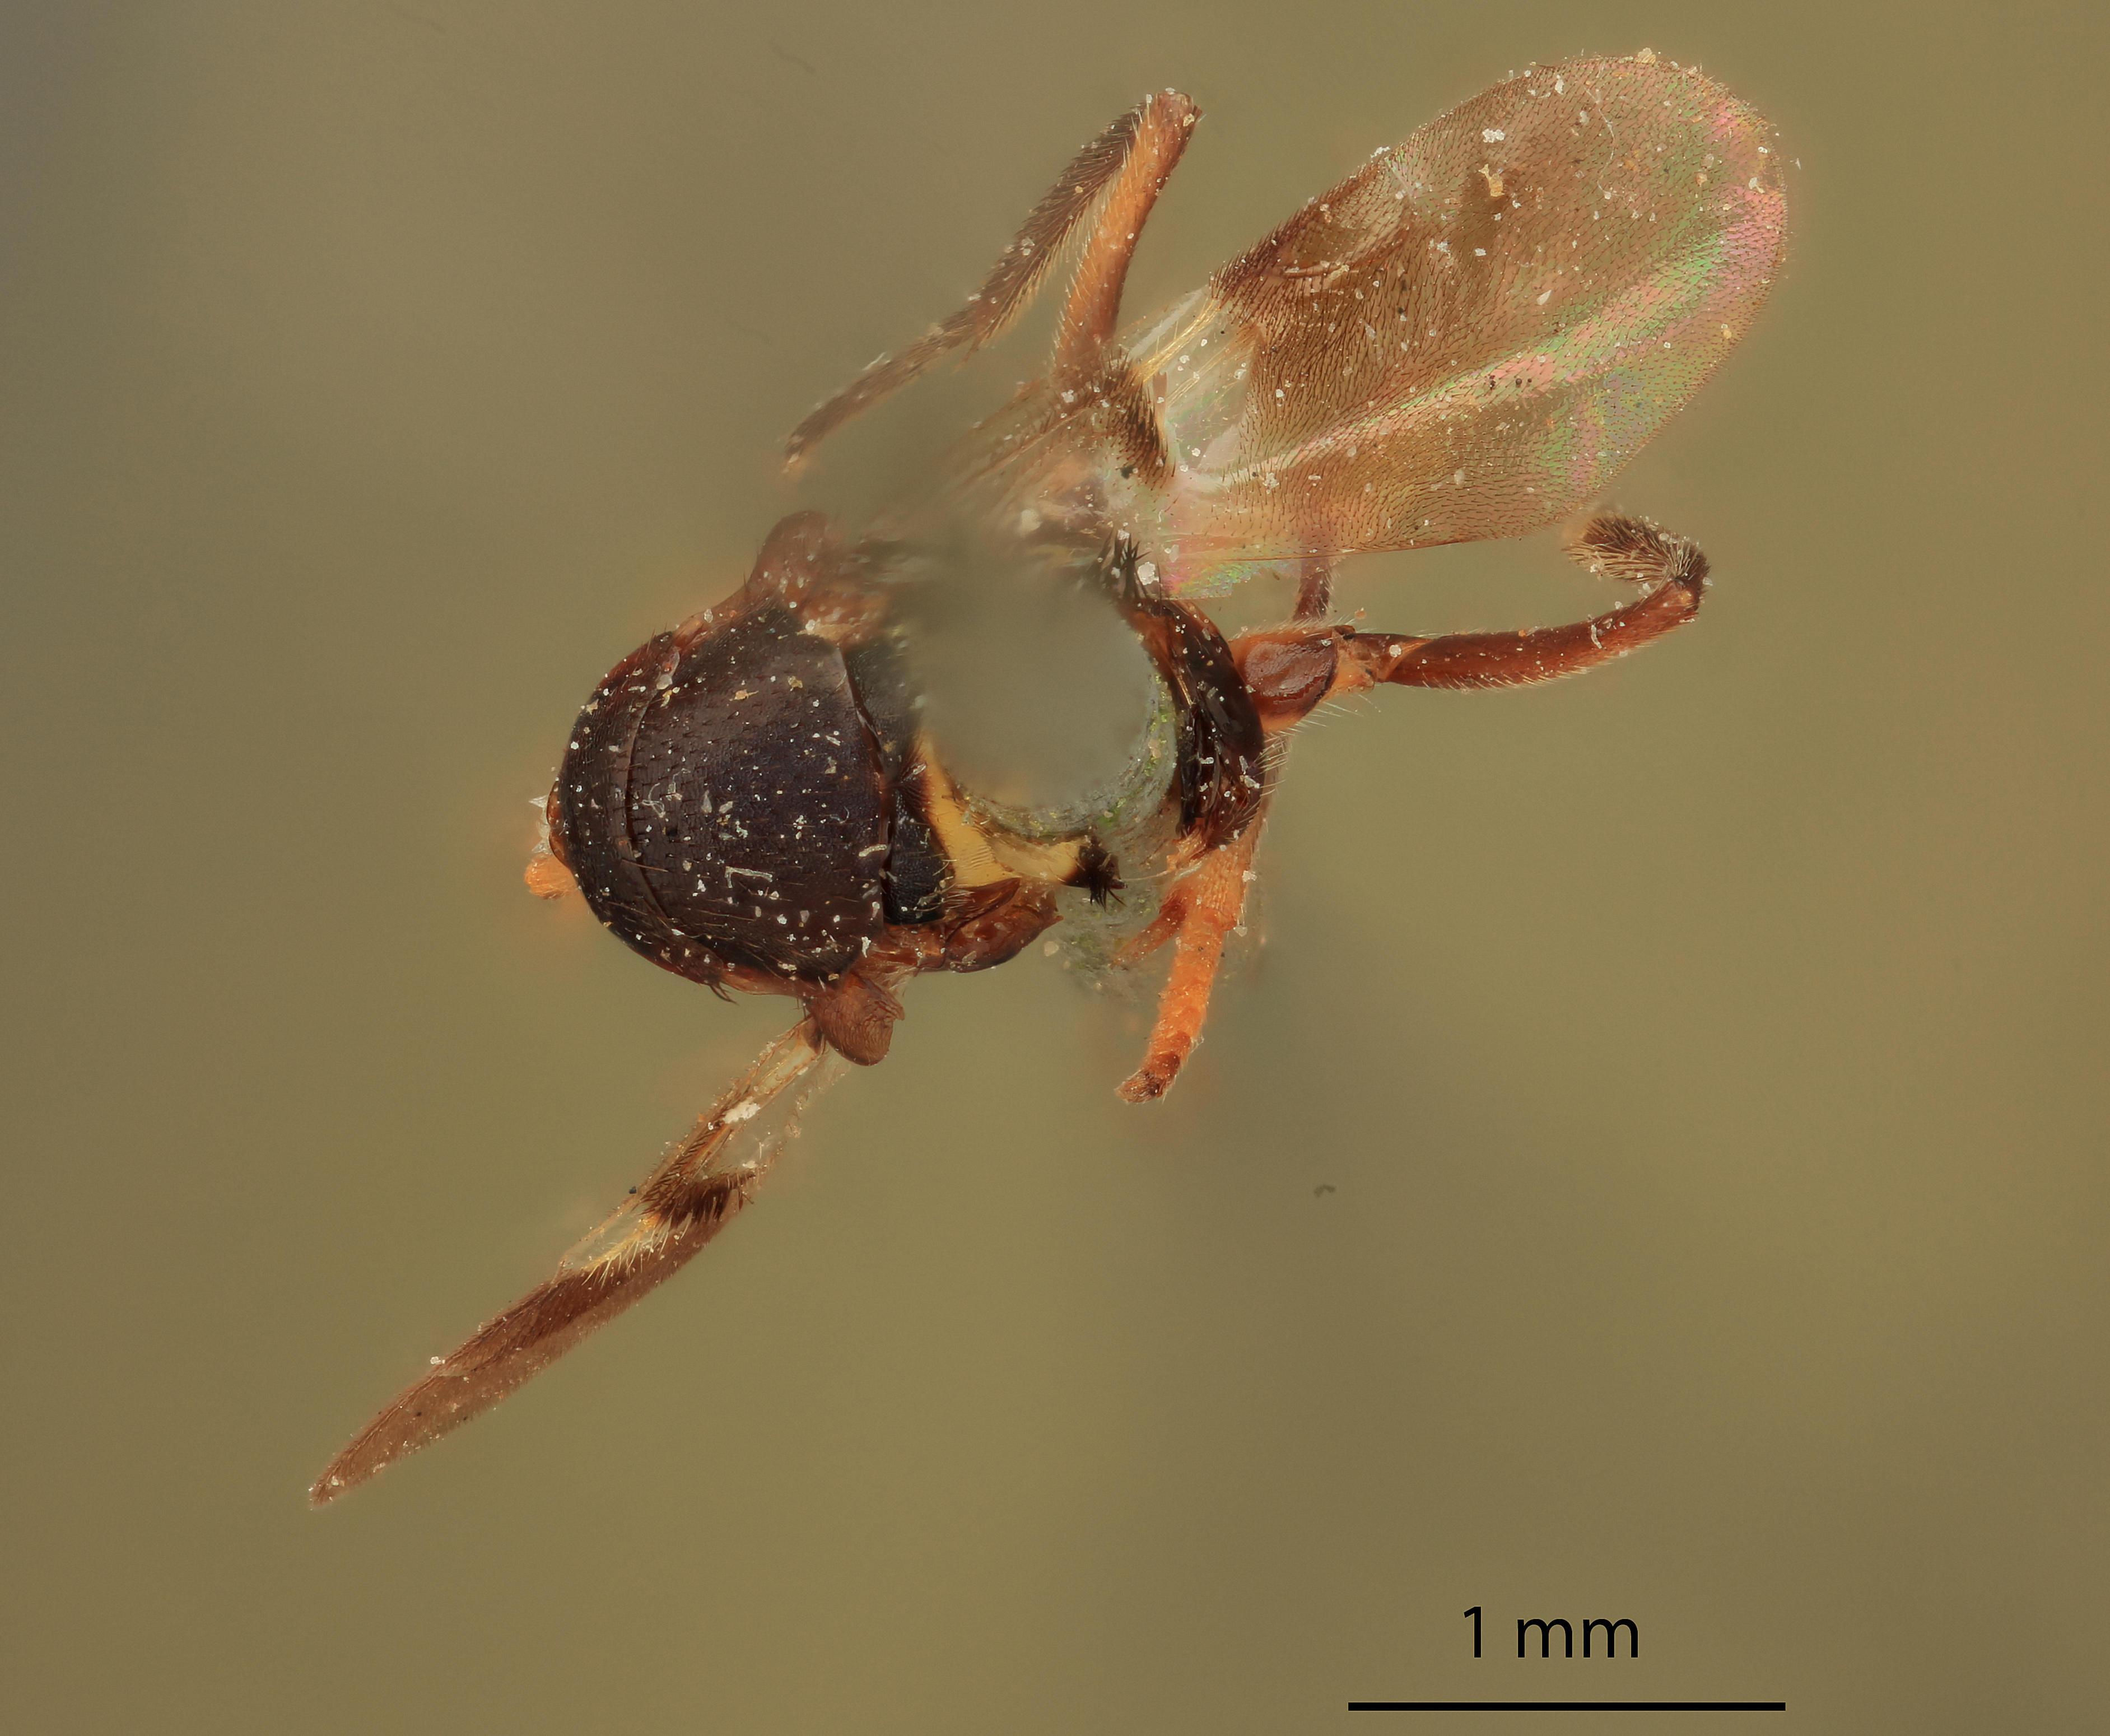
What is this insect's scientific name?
Eucomys alpinus
